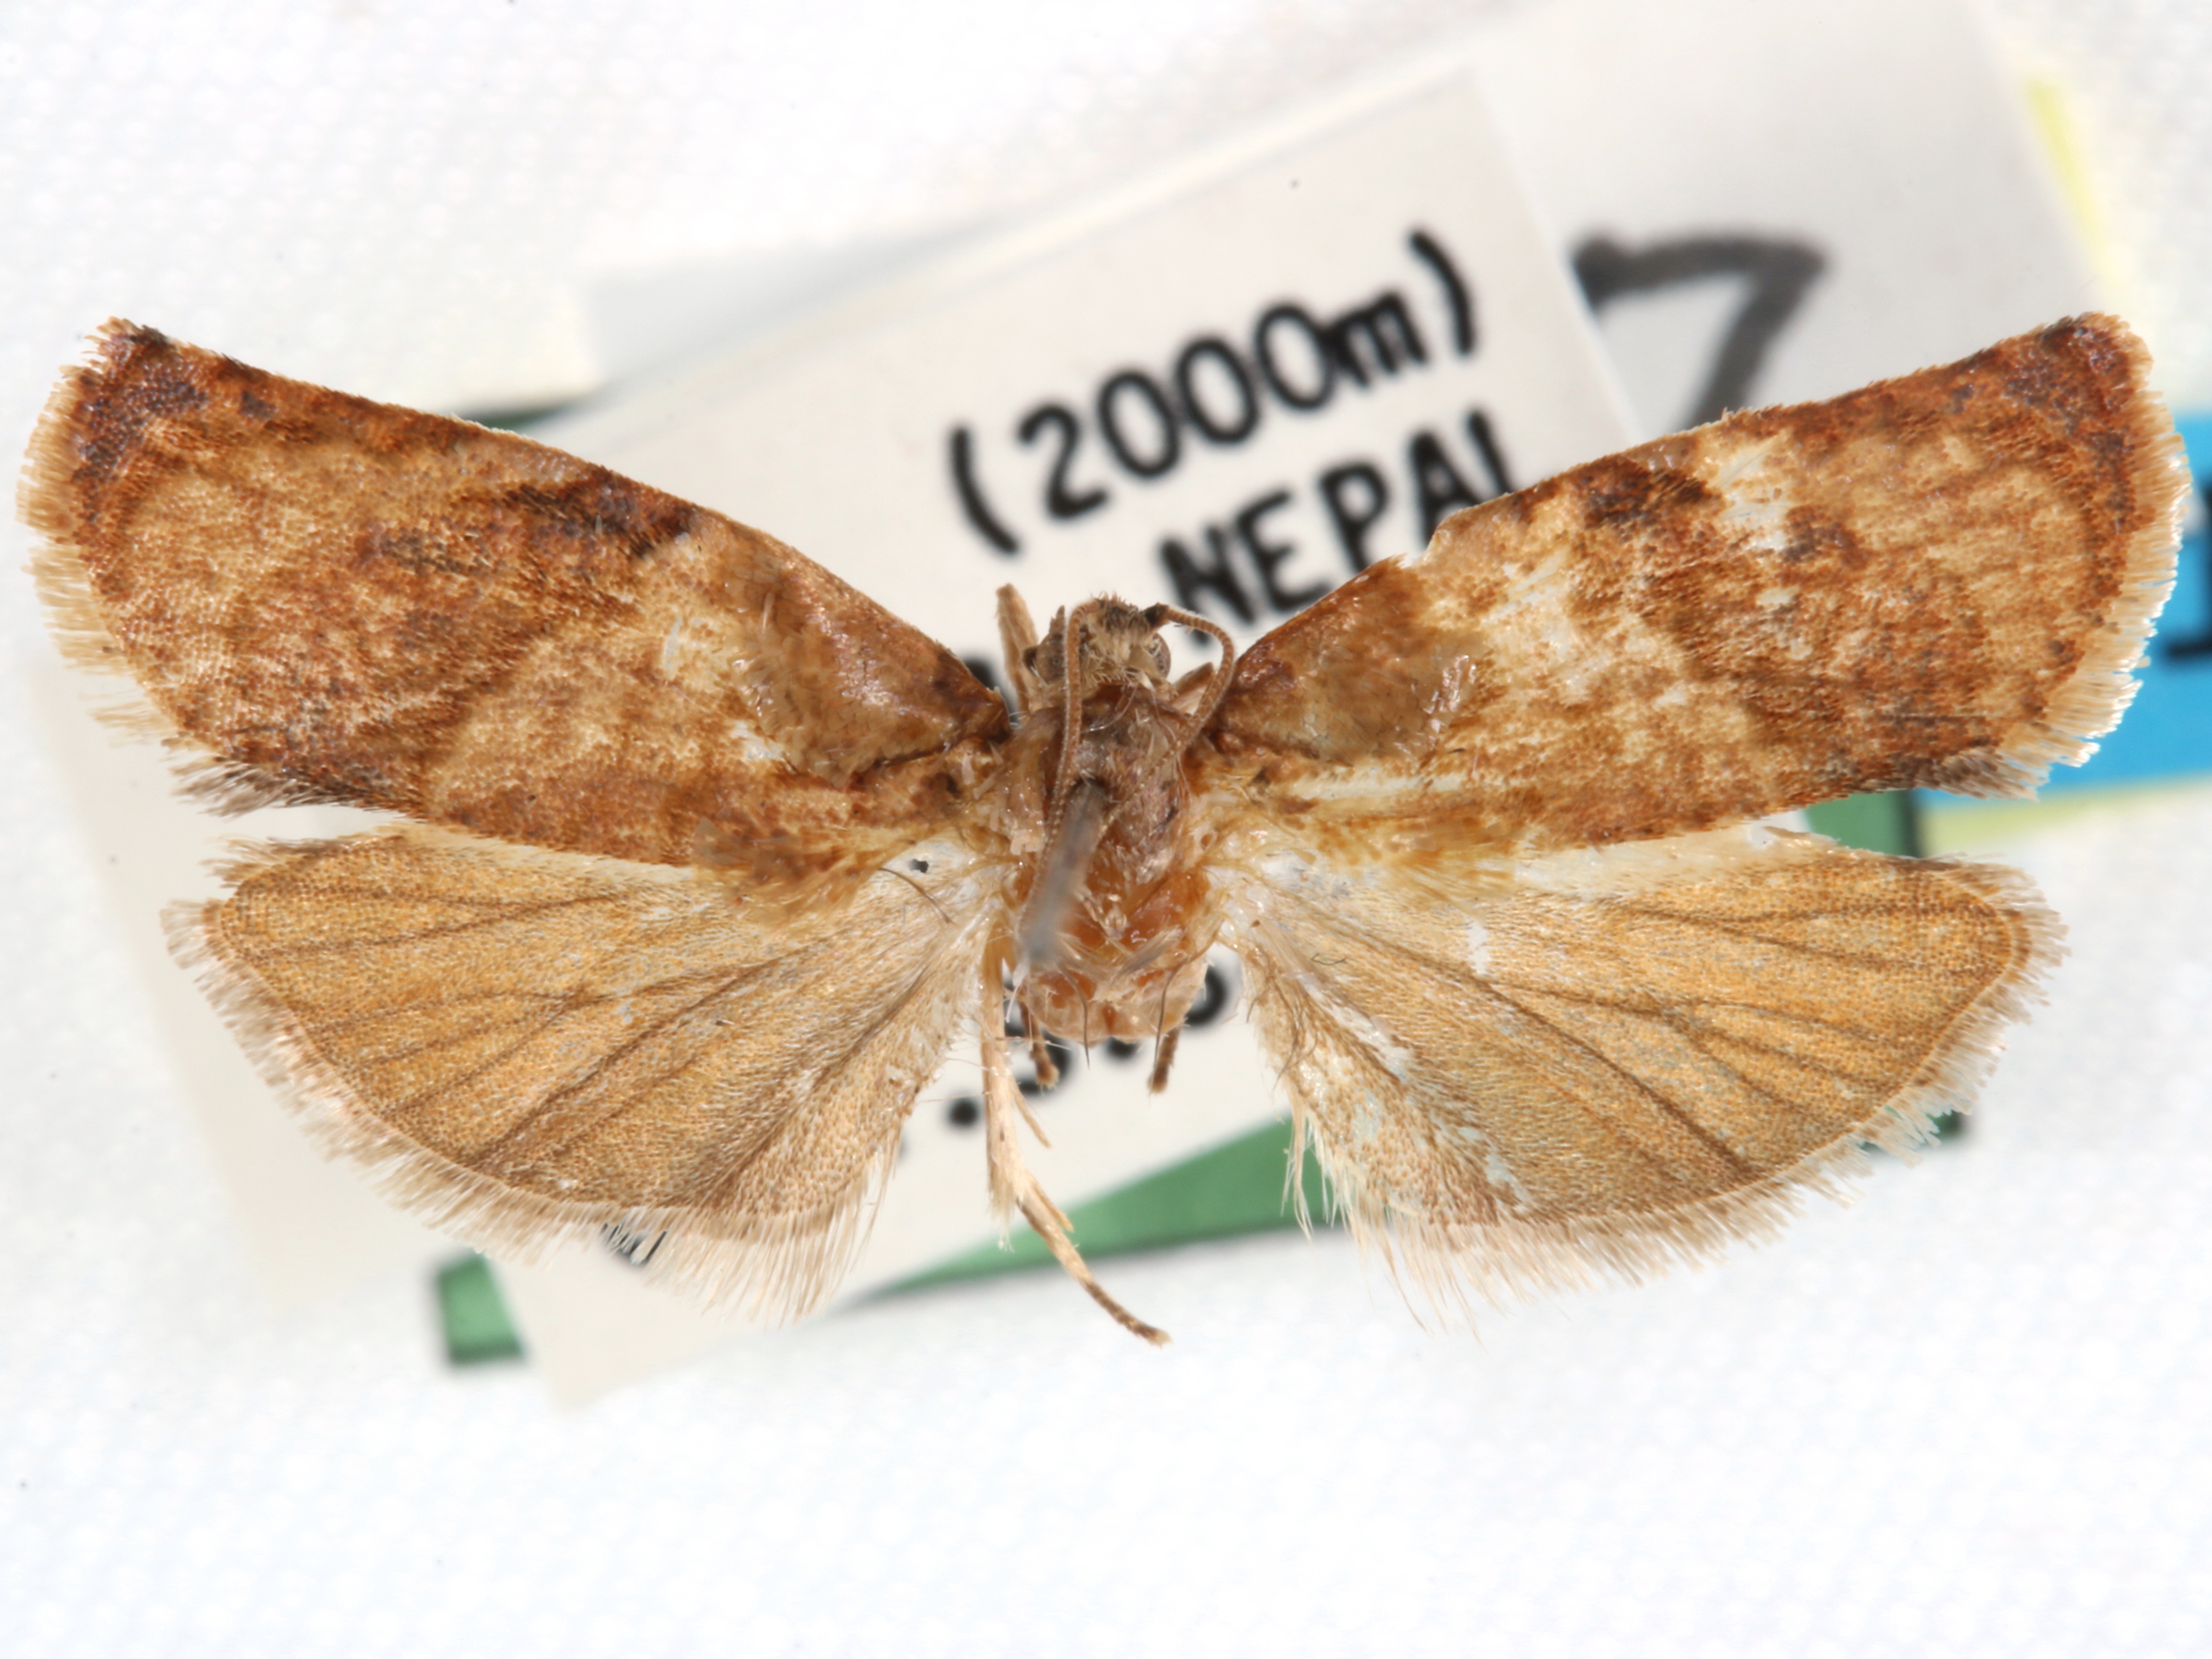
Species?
Homona nakanoi
